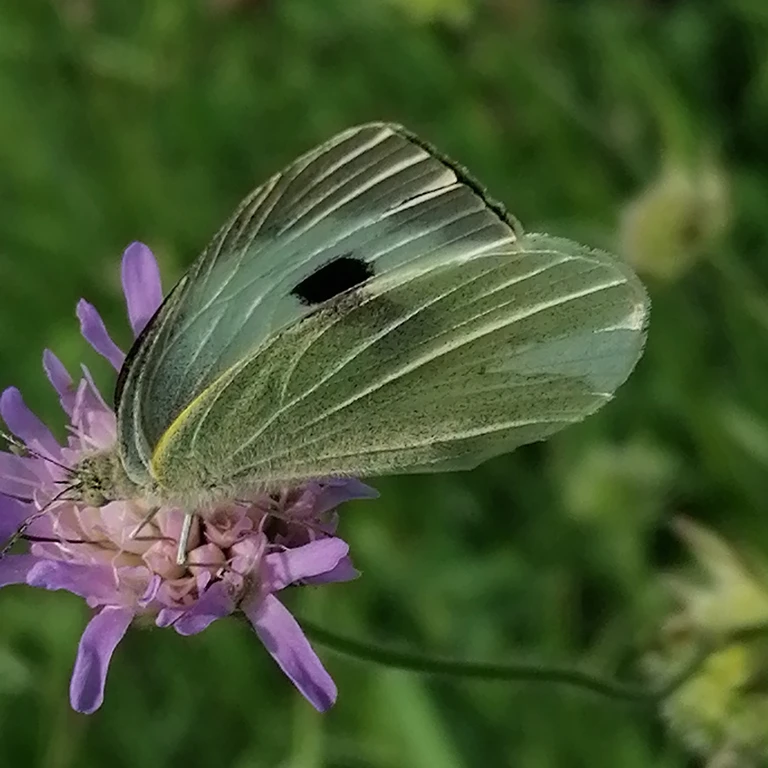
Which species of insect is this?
Pieris brassicae
